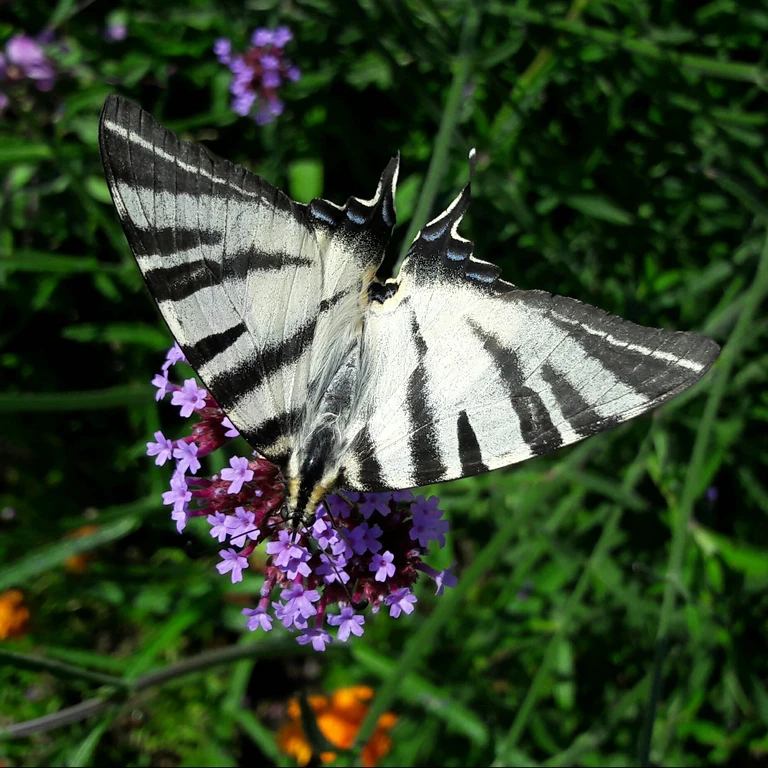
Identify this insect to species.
Iphiclides podalirius
